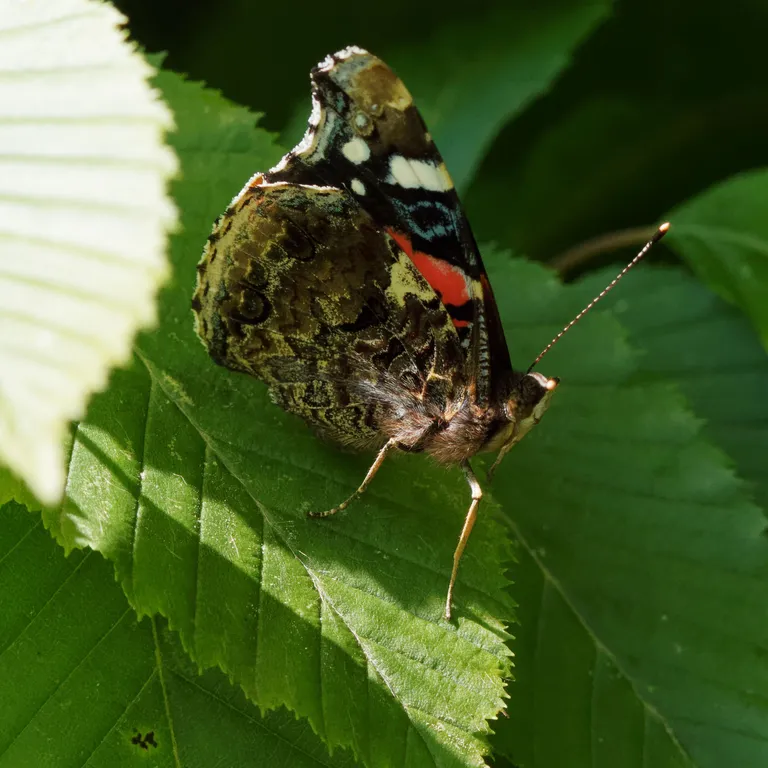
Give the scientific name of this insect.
Vanessa atalanta
